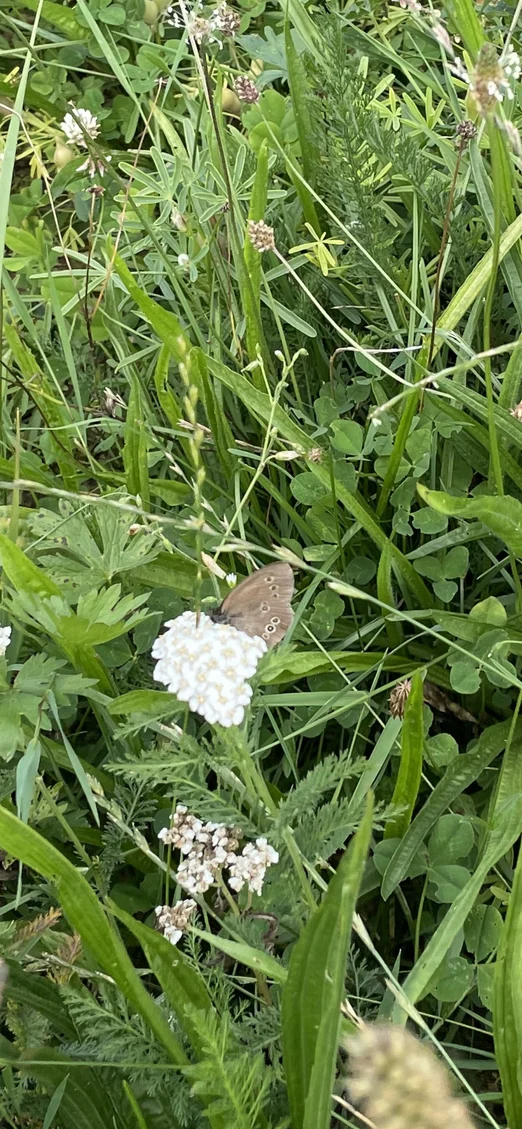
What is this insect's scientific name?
Aphantopus hyperantus
